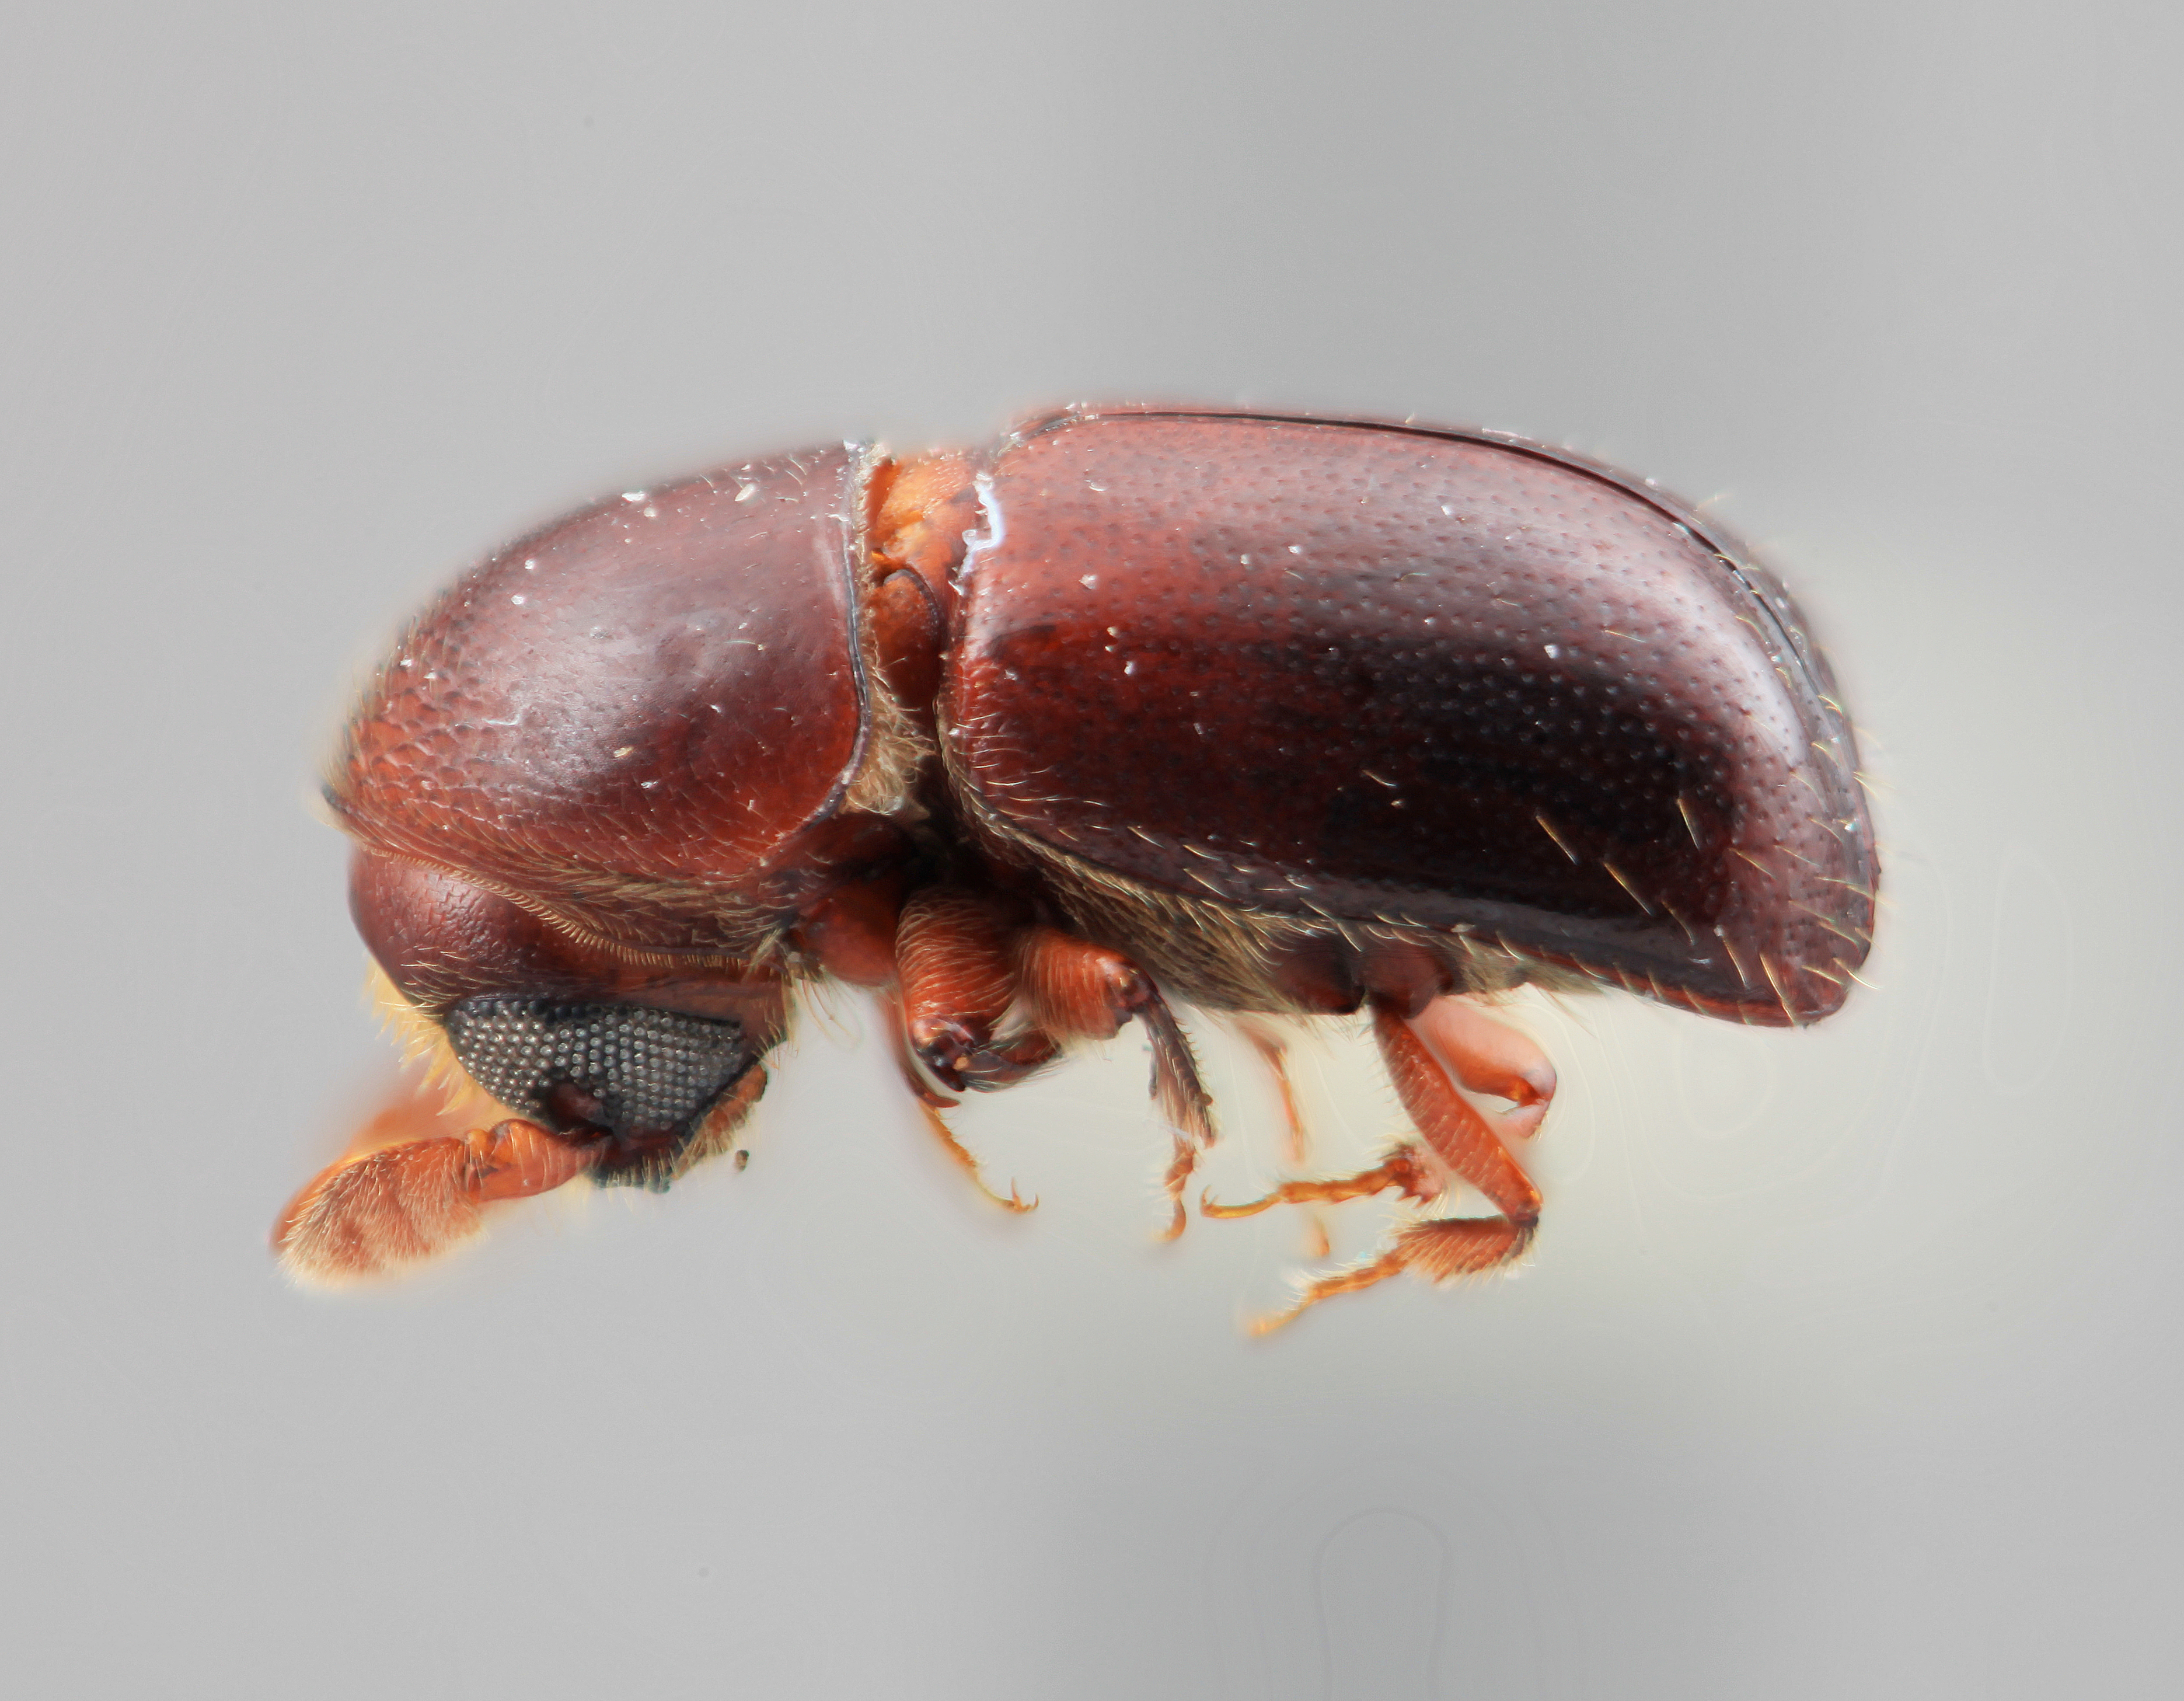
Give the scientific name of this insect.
Corthylus araguensis
